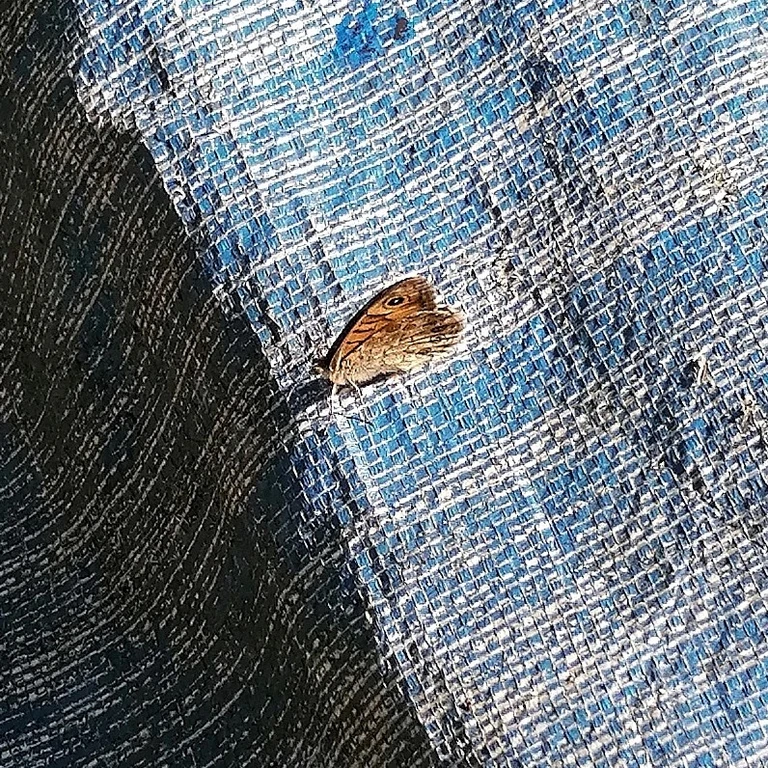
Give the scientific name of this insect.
Lasiommata megera (also Pararge megera)
